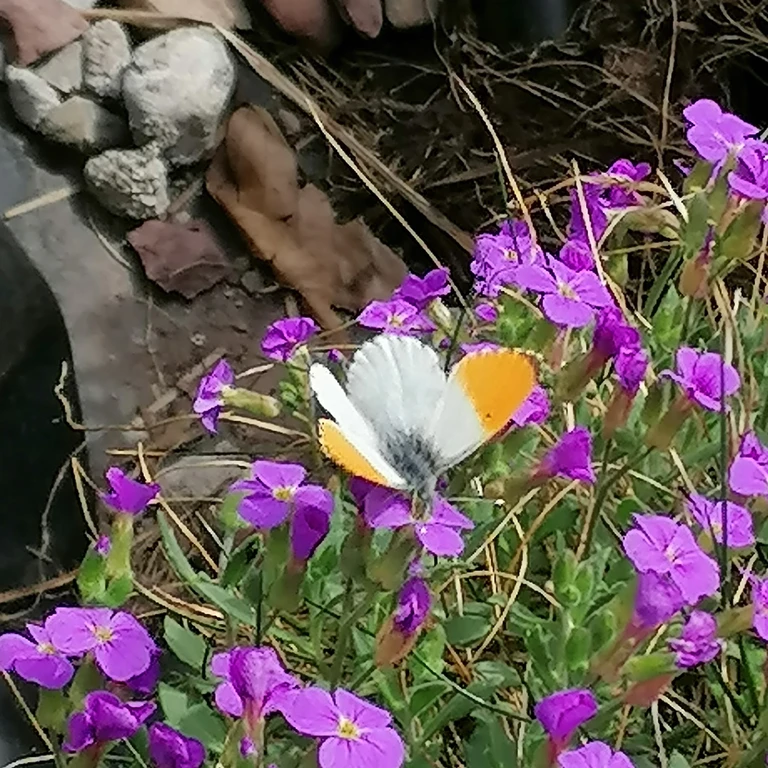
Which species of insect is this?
Anthocharis cardamines
